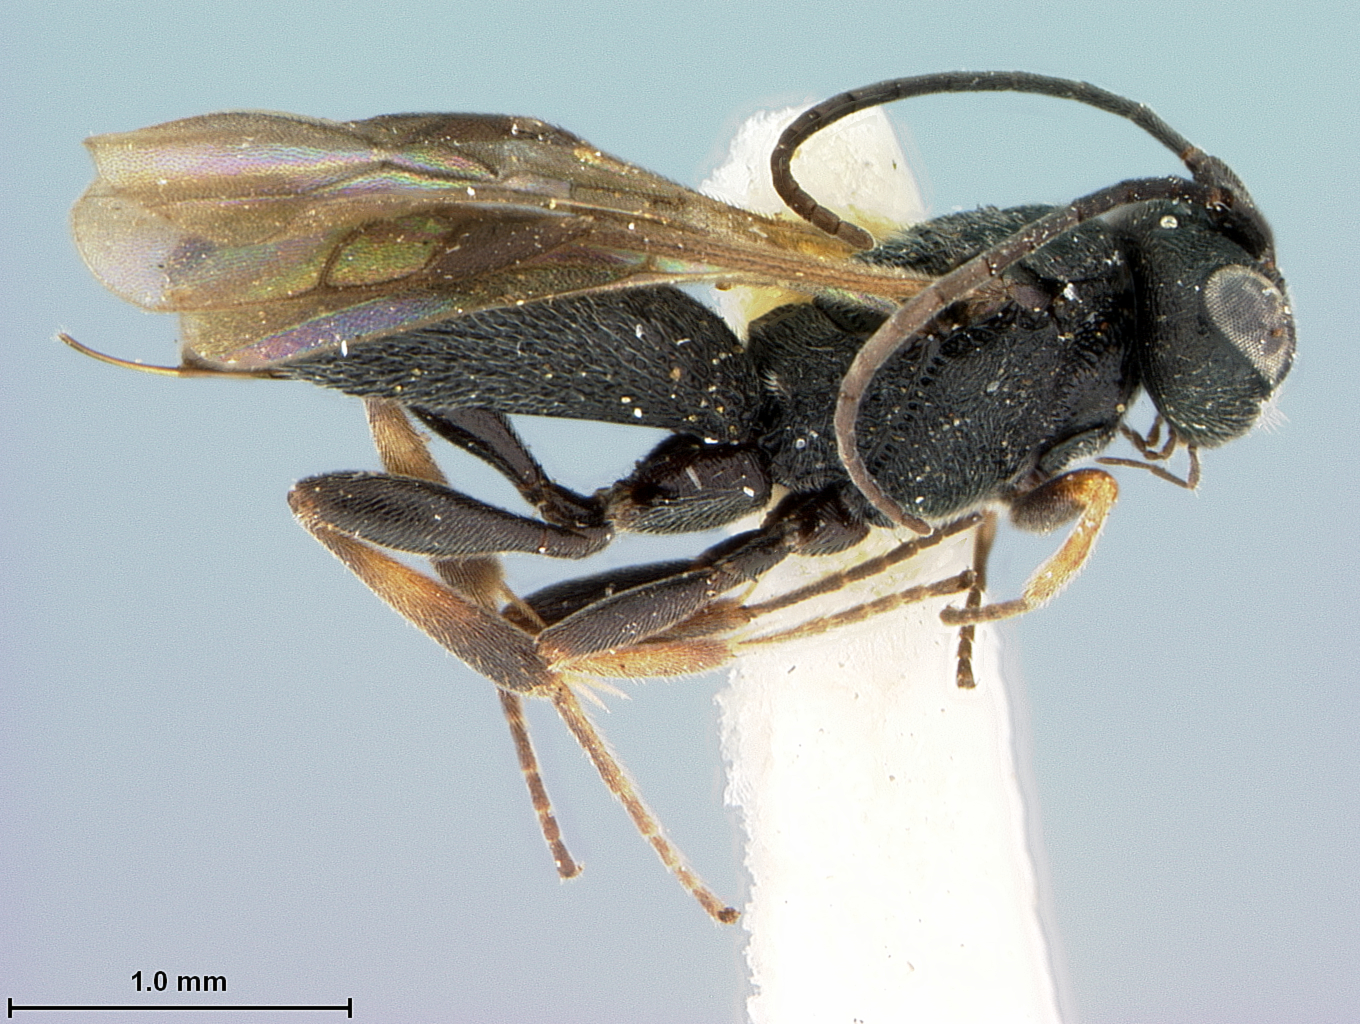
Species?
Chelonus sculleni
